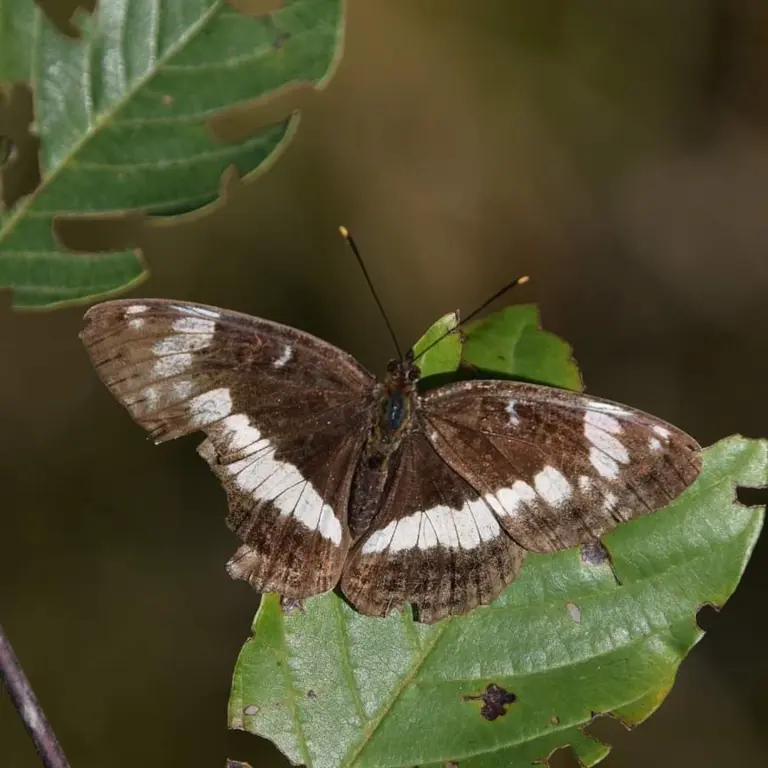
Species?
Limenitis camilla (also Ladoga camilla)
